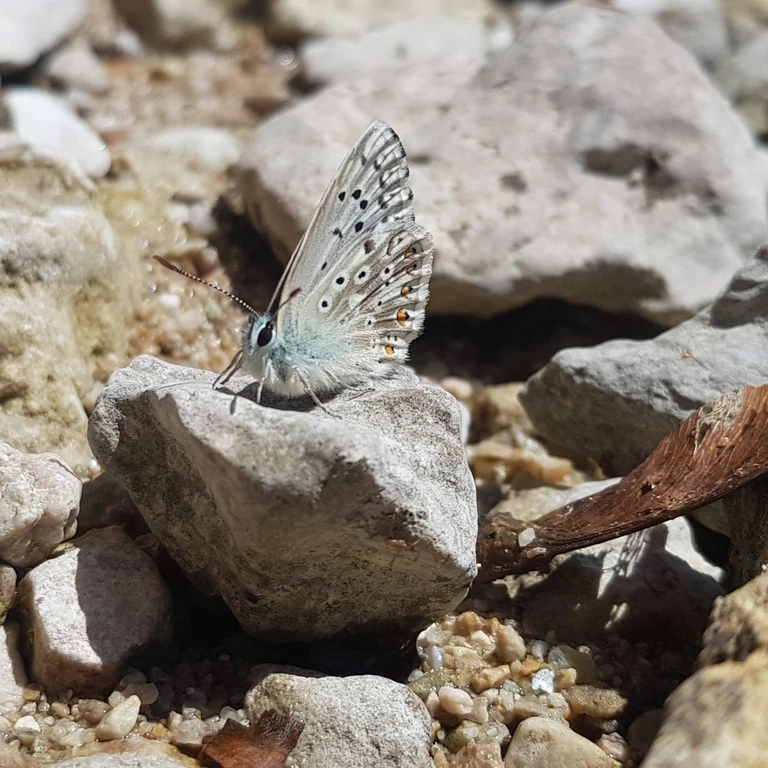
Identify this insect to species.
Lysandra coridon
